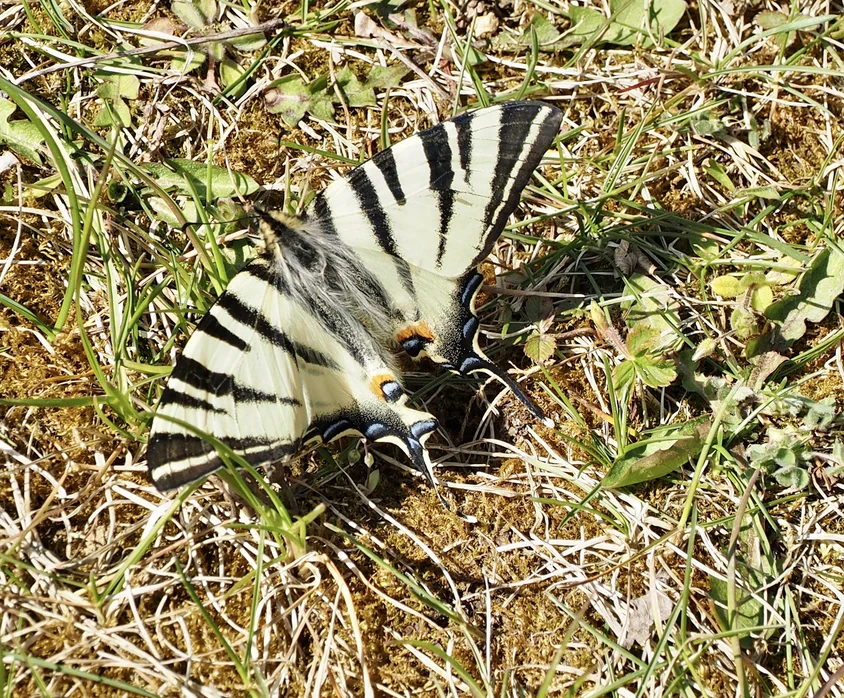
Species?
Iphiclides podalirius
